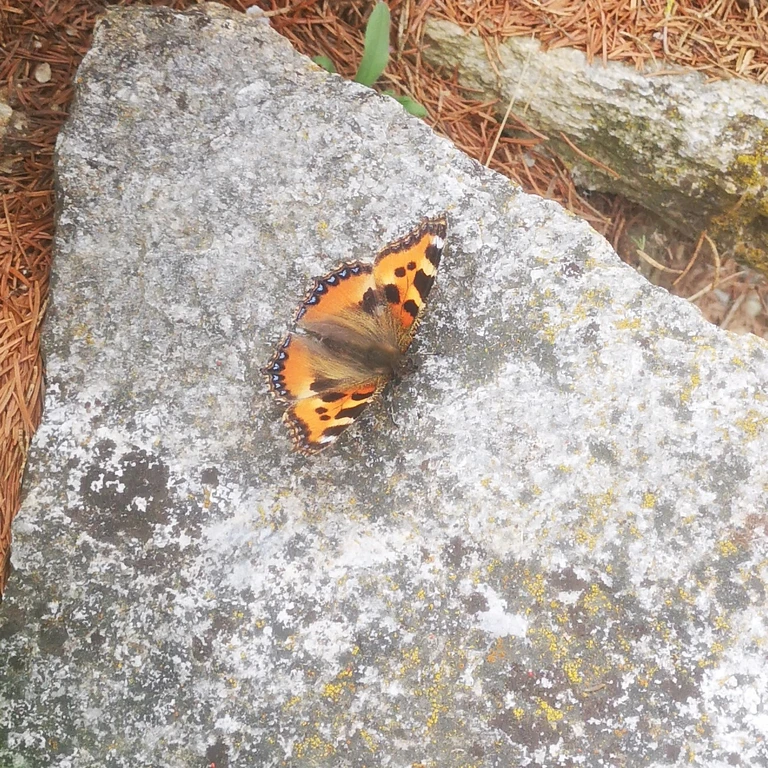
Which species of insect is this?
Aglais urticae
